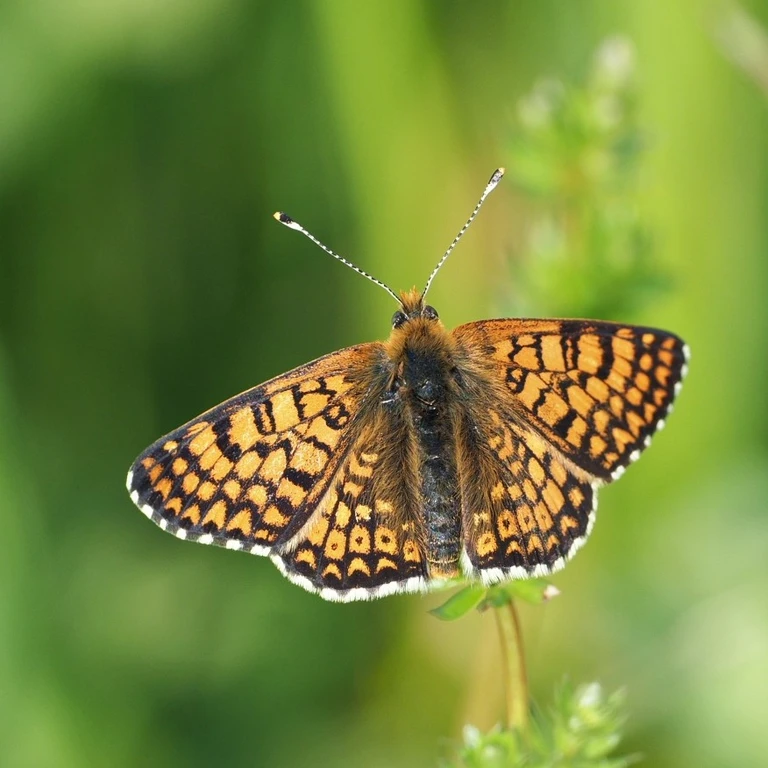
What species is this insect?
Melitaea cinxia
